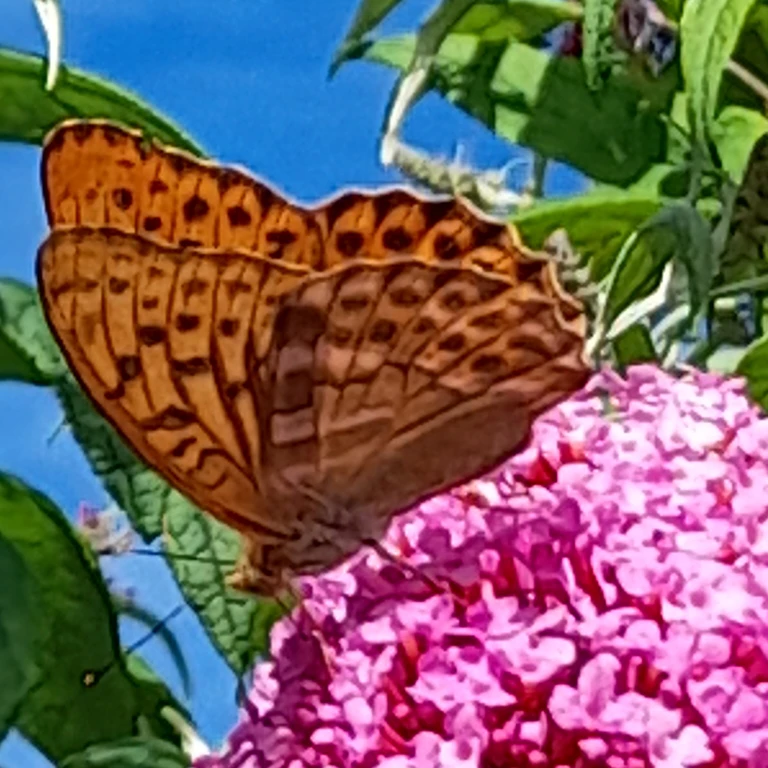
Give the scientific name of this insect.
Argynnis paphia
